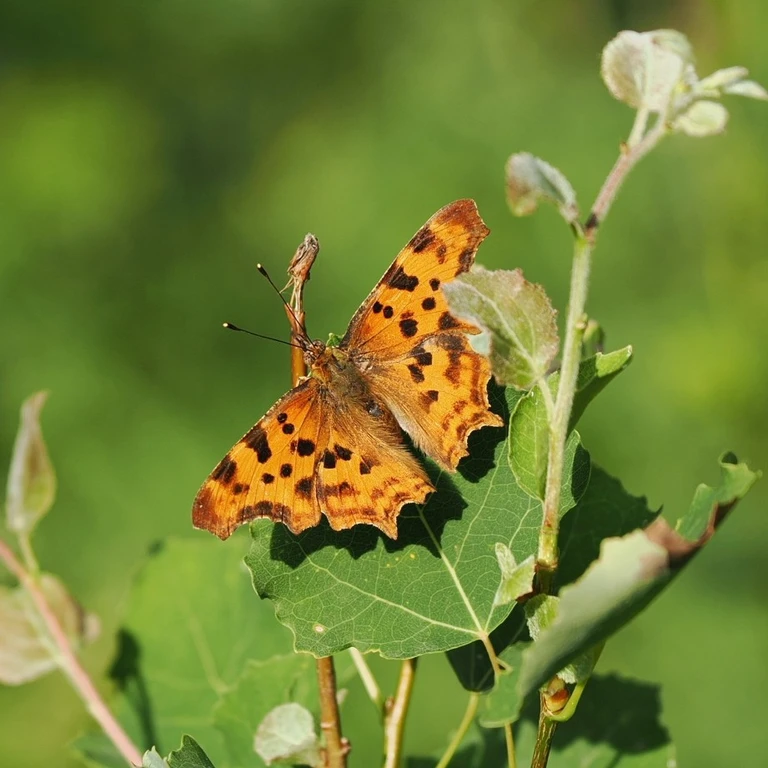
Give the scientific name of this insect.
Polygonia c-album
